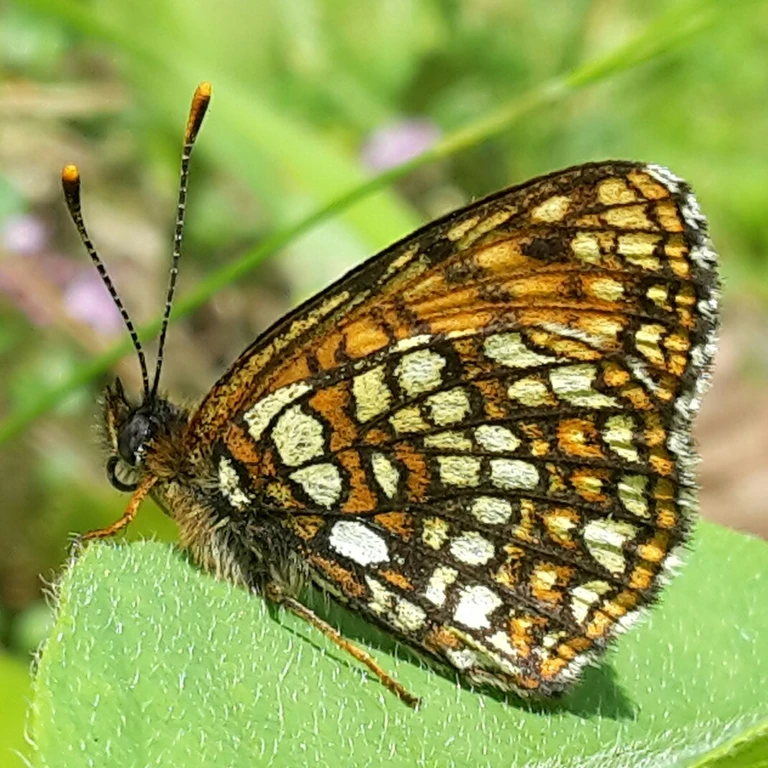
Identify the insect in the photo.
Melitaea diamina
